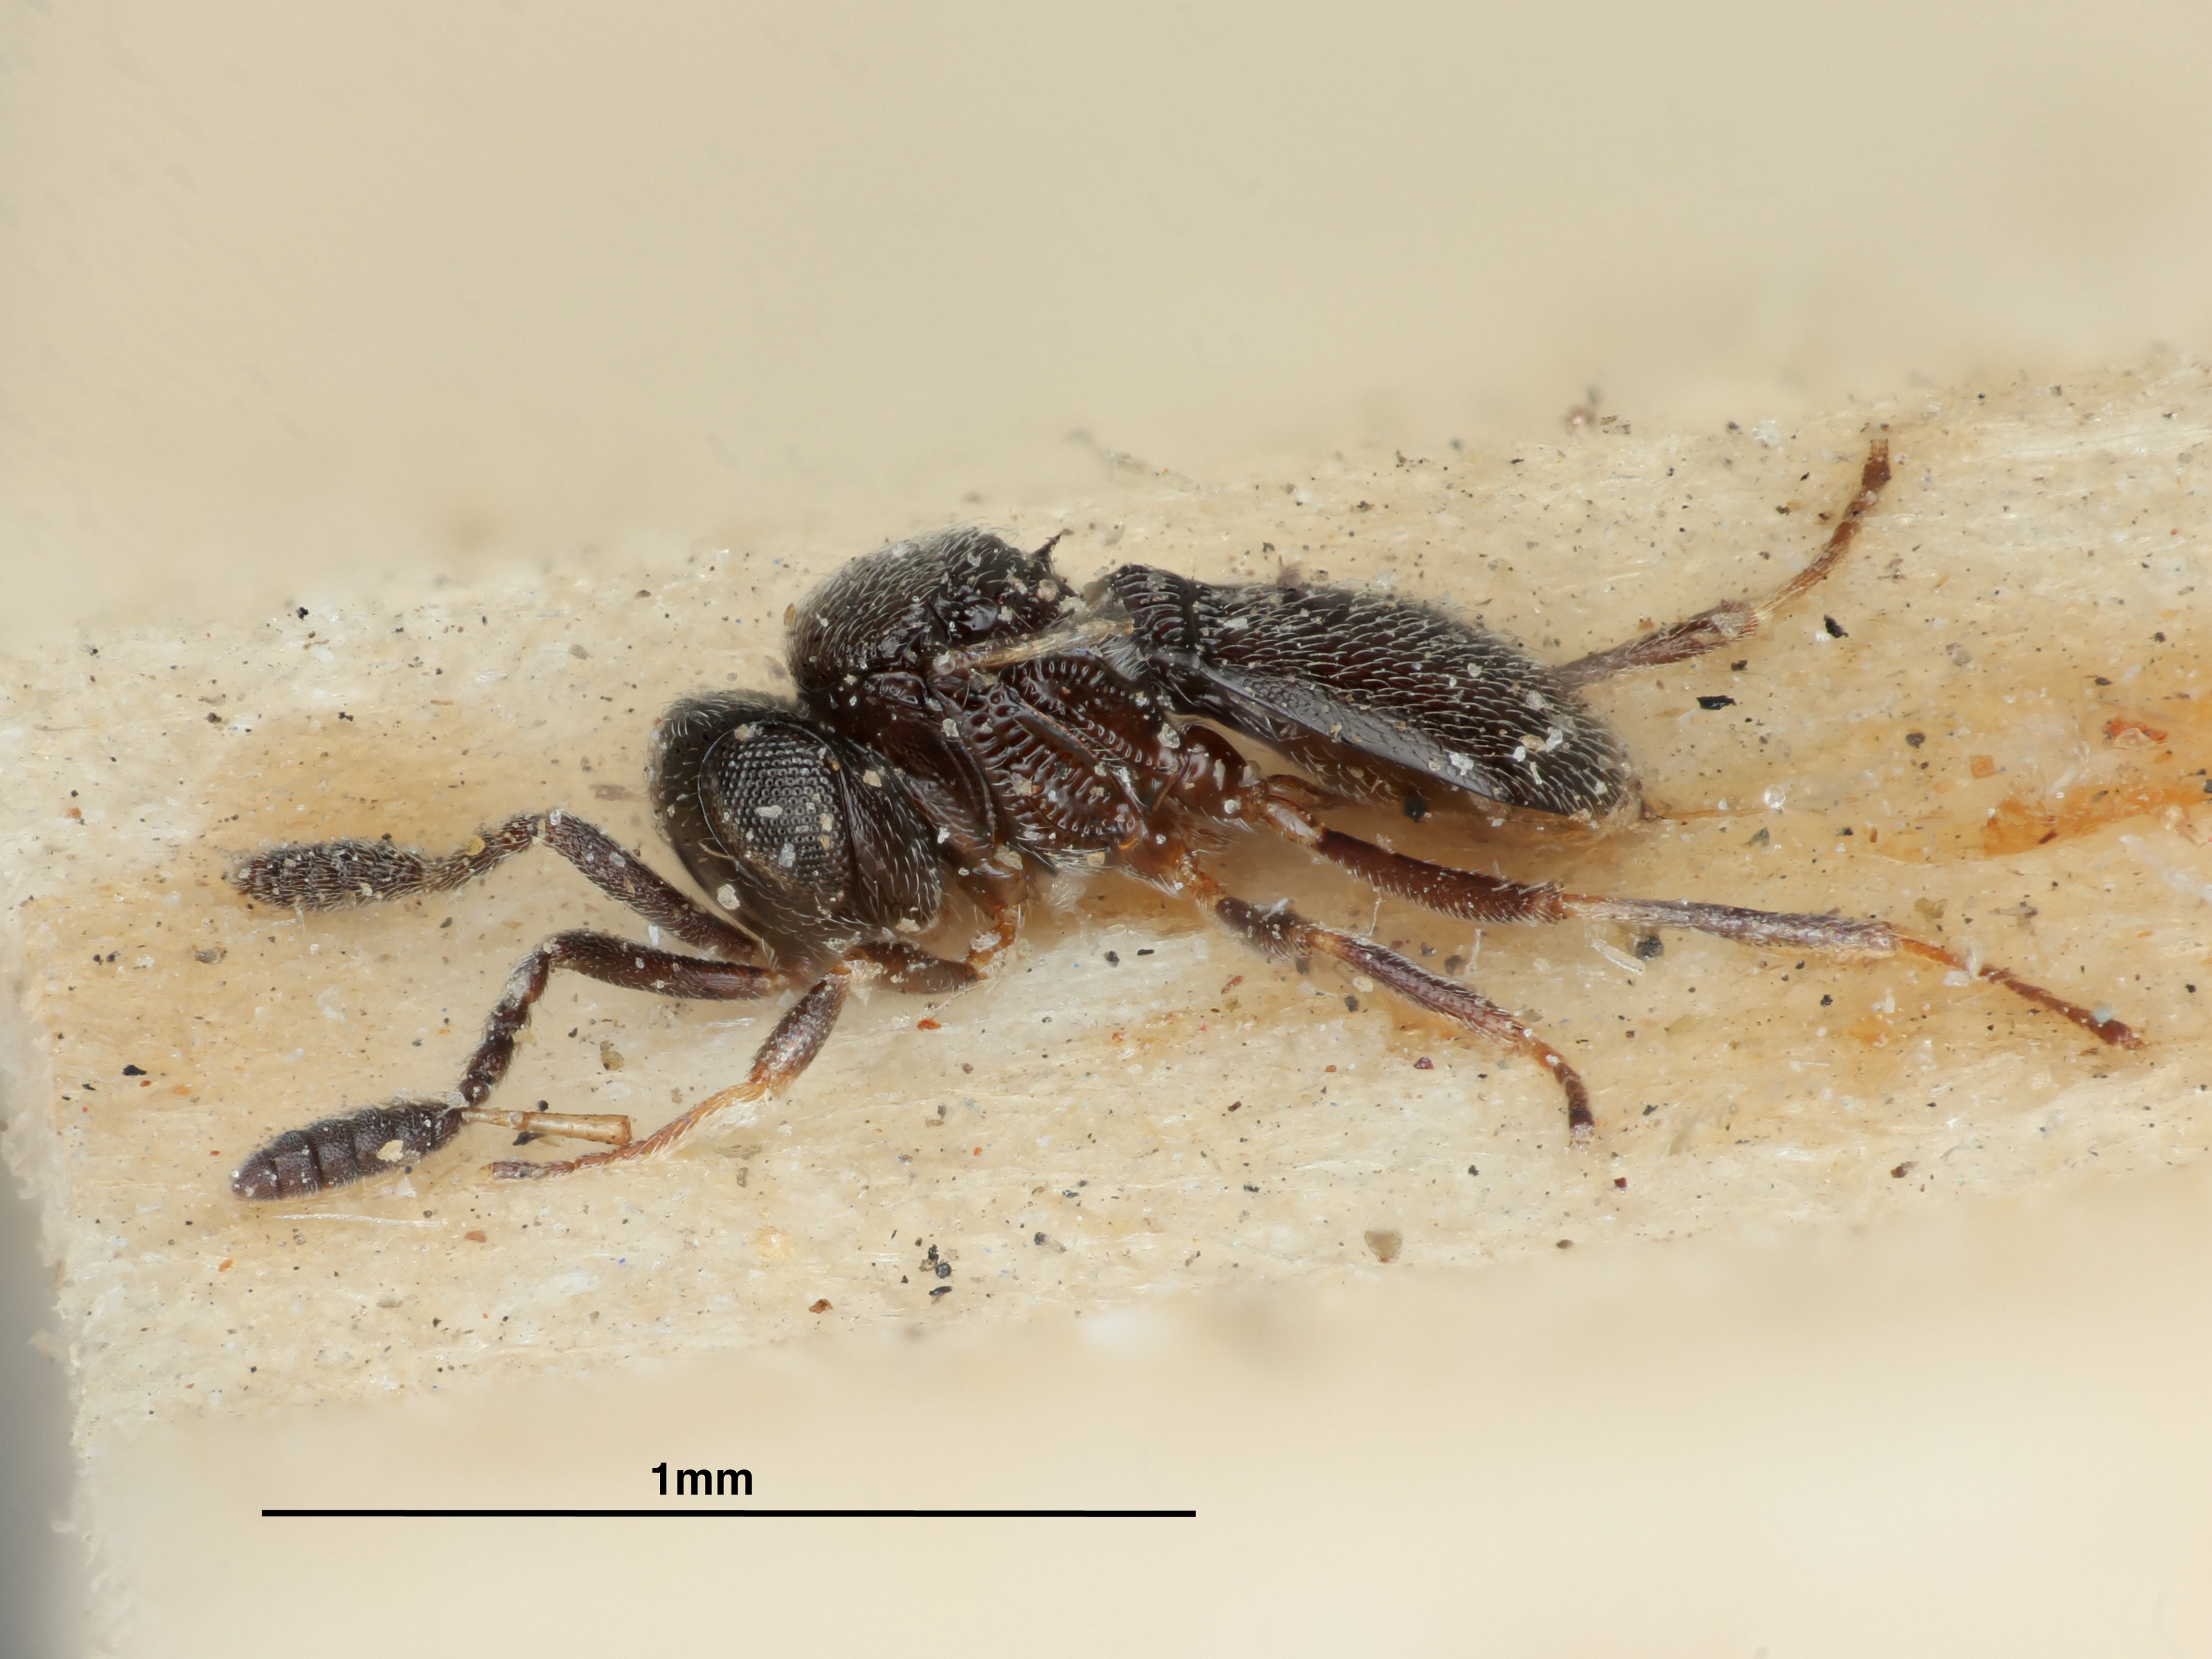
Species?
Trimorus finitimus
